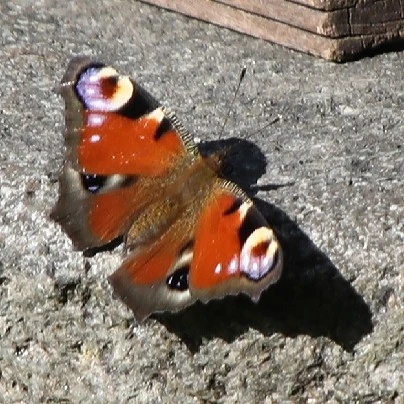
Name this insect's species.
Aglais io
